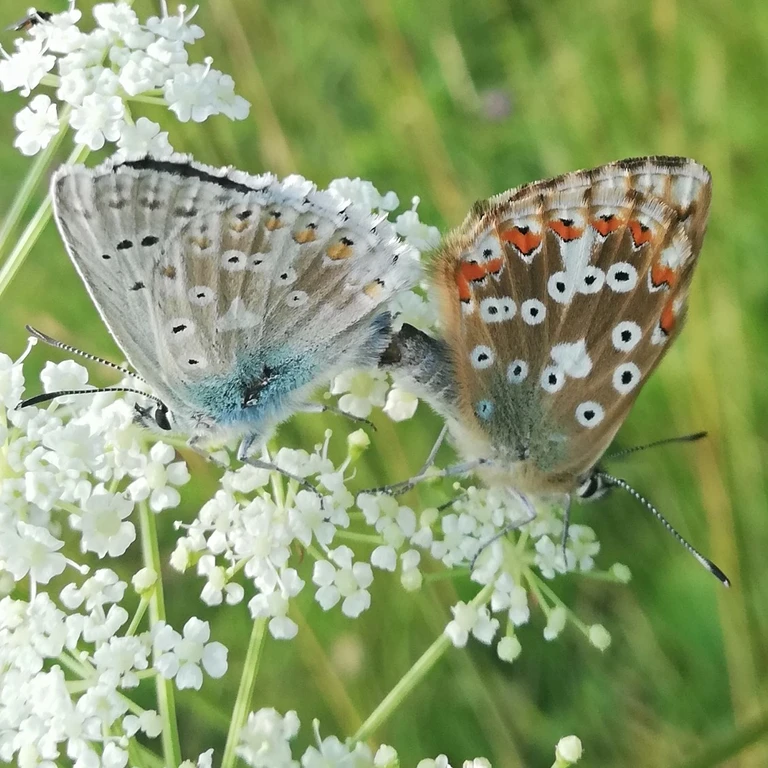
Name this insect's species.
Lysandra coridon
